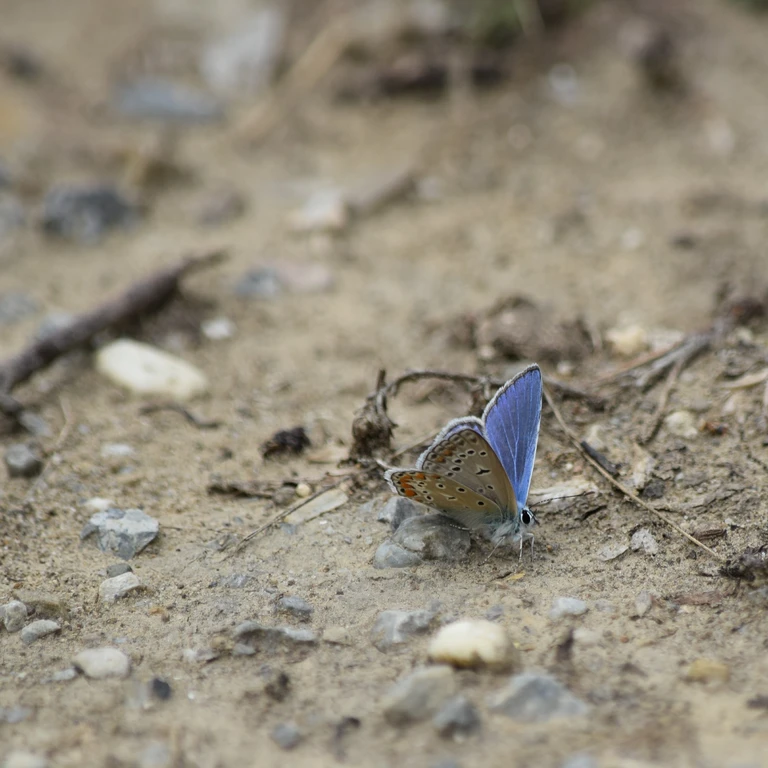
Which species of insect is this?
Polyommatus icarus
